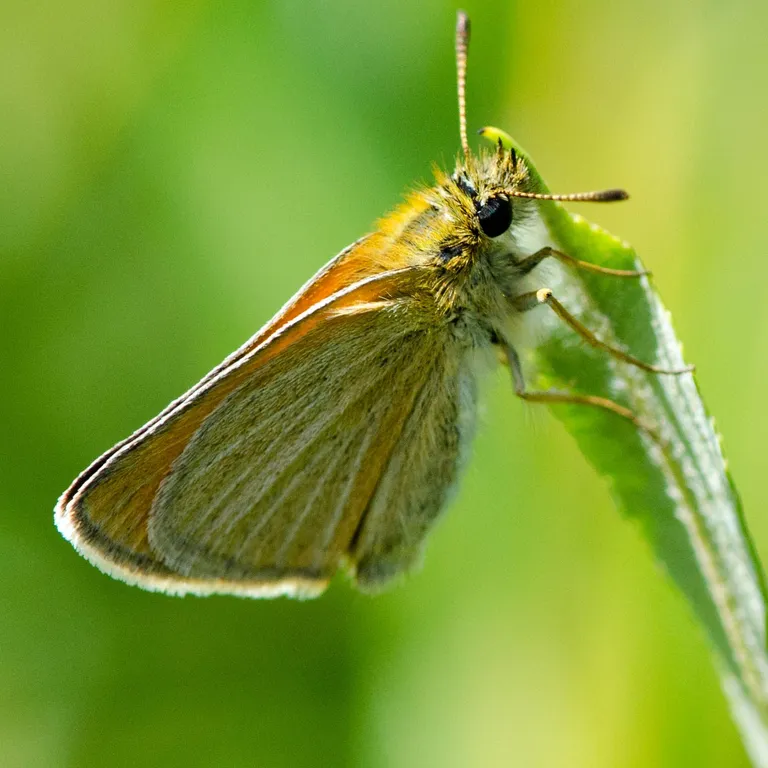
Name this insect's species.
Thymelicus lineola
